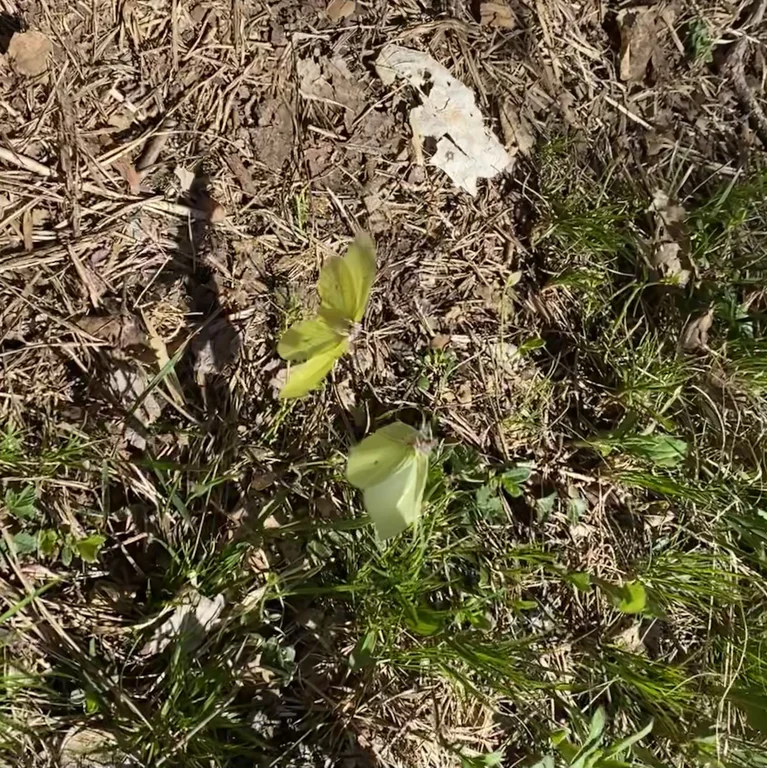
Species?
Gonepteryx rhamni
